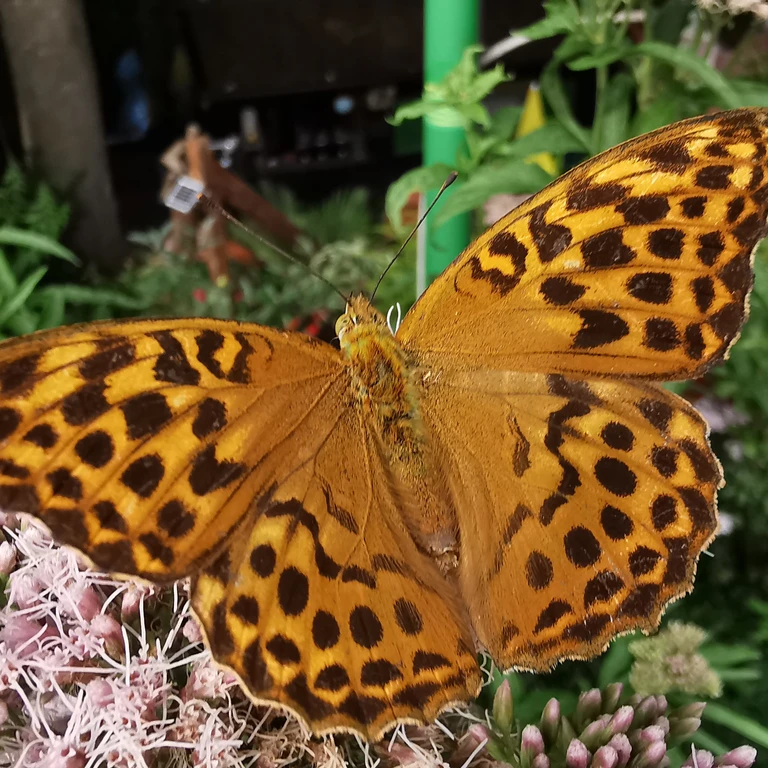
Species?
Argynnis paphia
